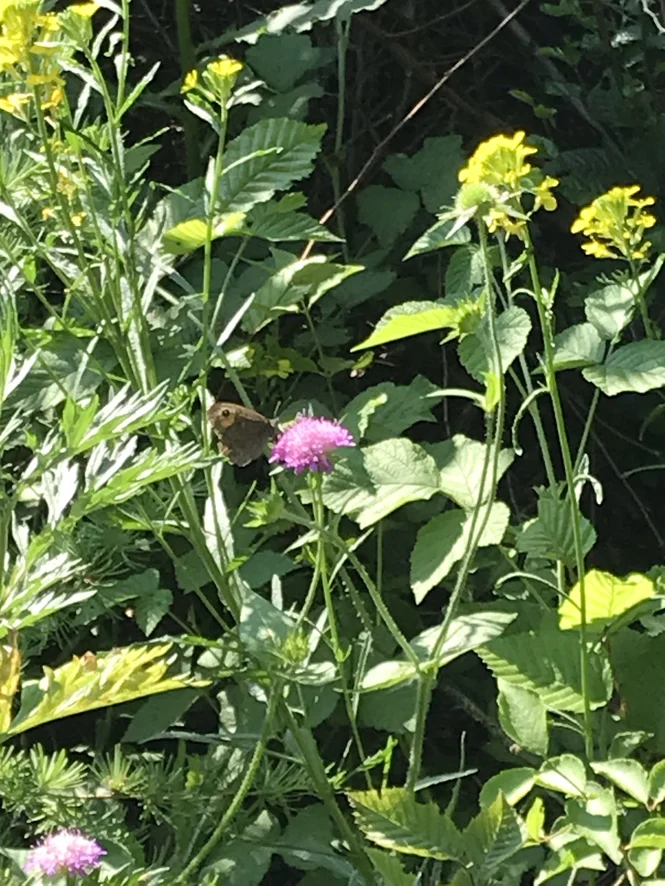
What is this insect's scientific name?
Maniola jurtina
